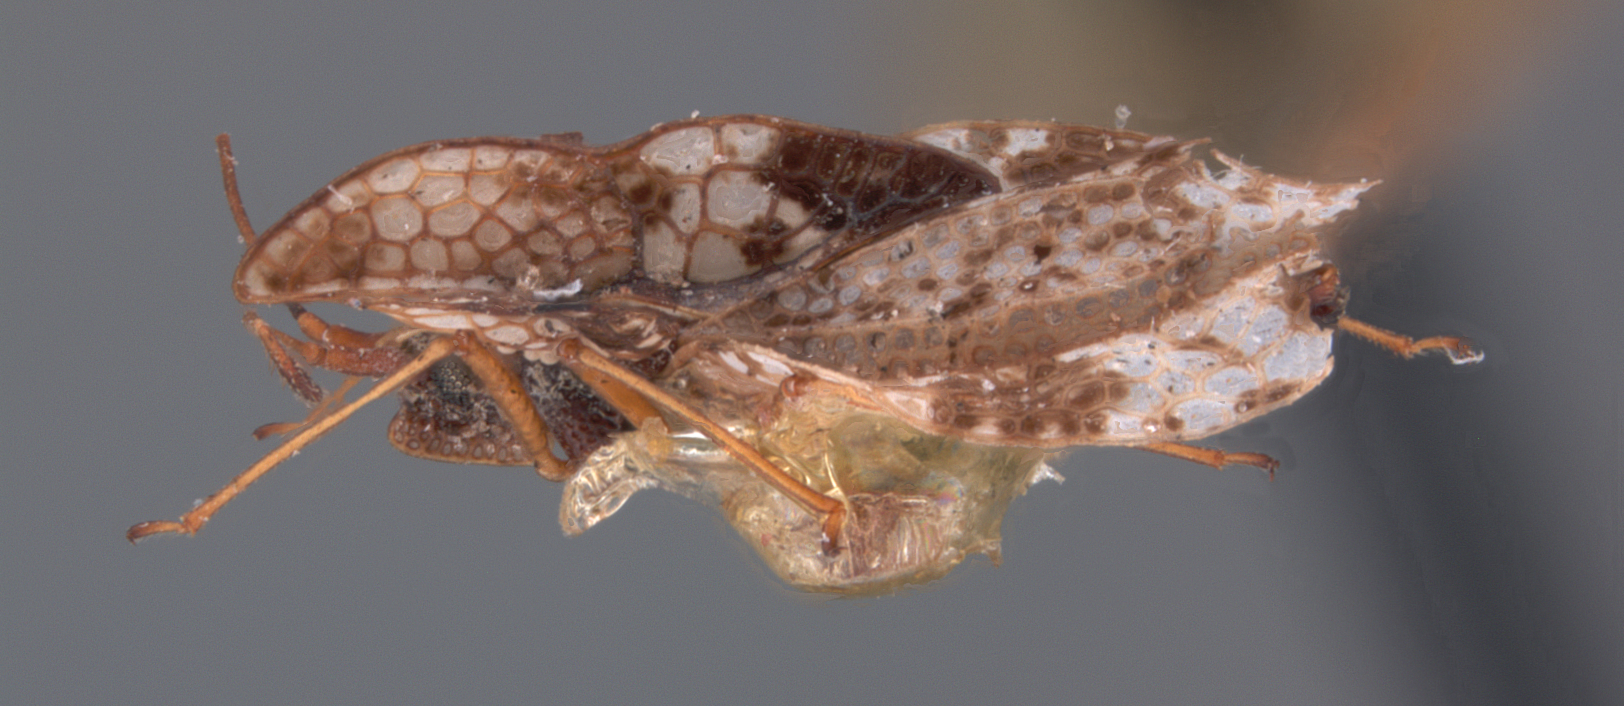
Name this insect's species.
Leptocysta novatis
